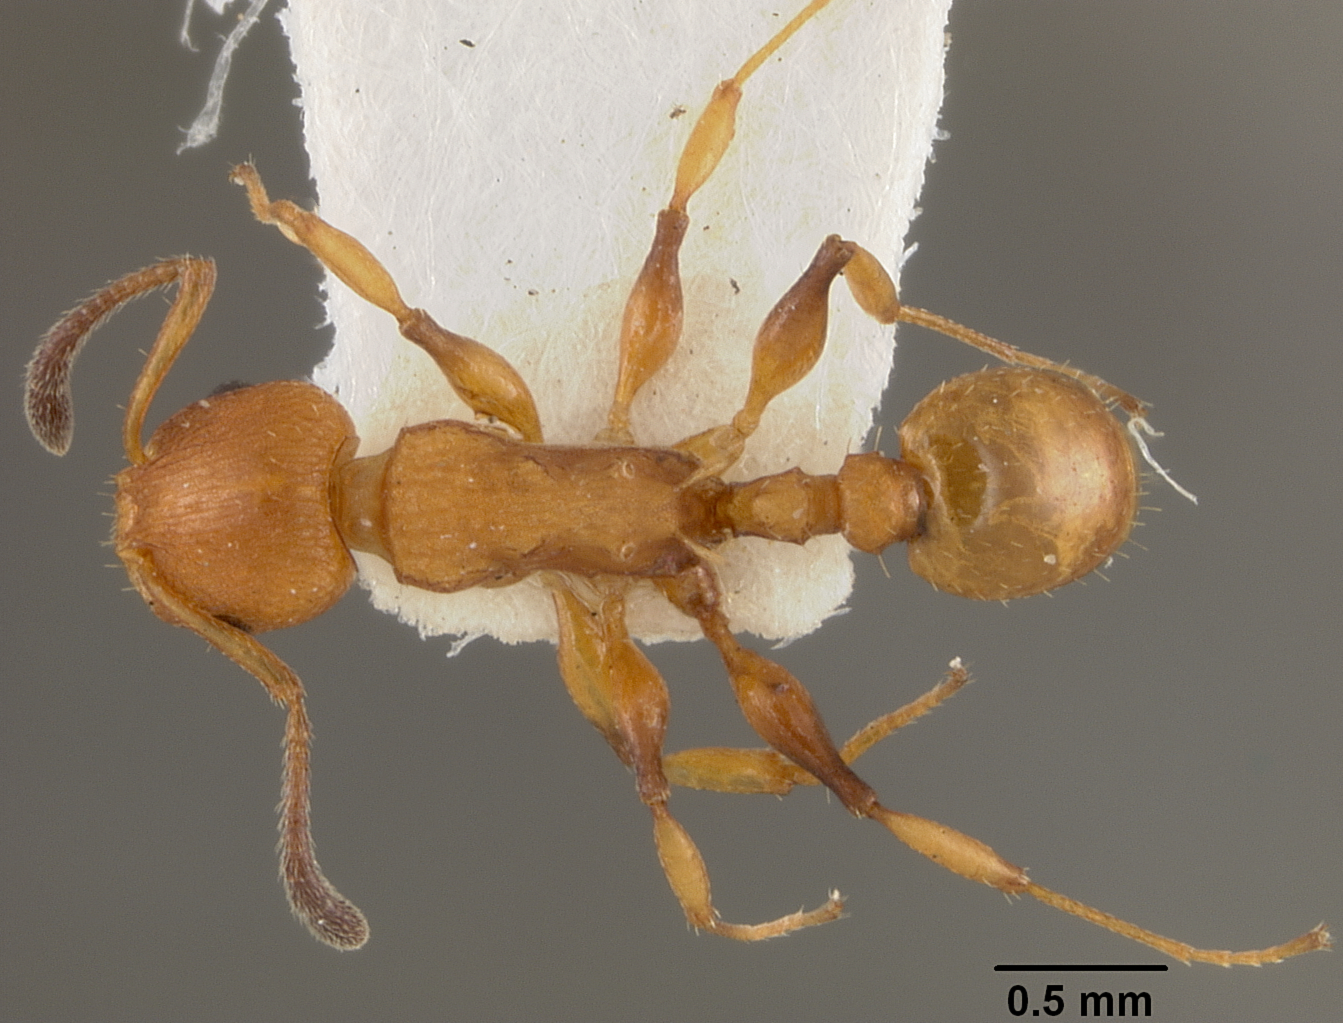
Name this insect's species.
Leptothorax timidus
